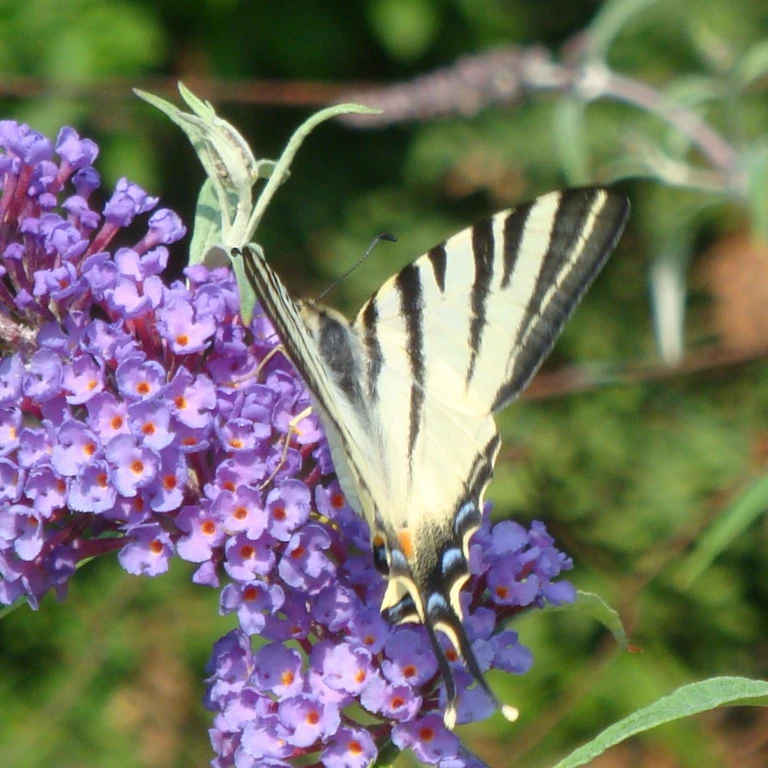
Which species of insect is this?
Iphiclides podalirius
